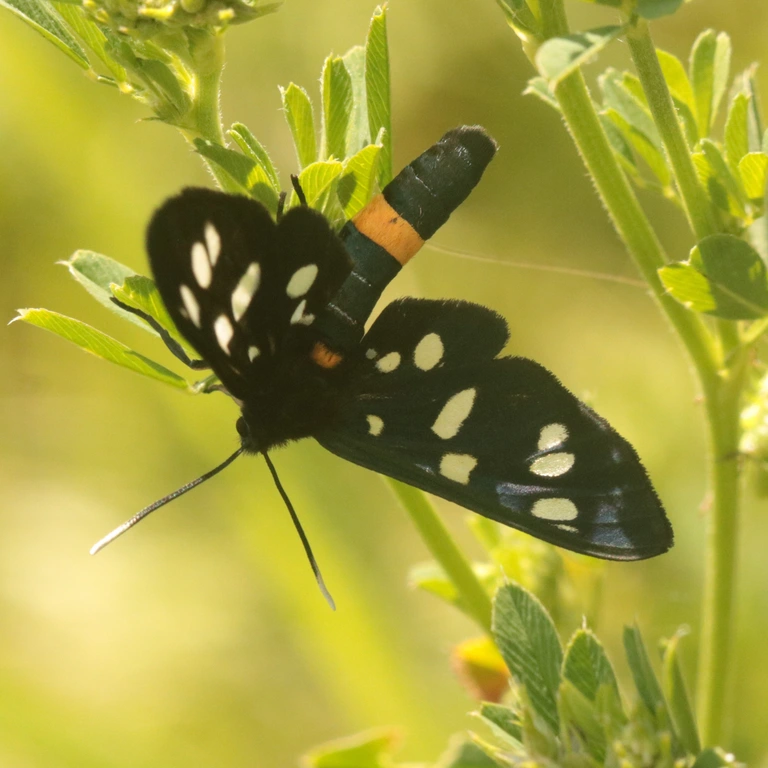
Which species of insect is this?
Amata phegea
